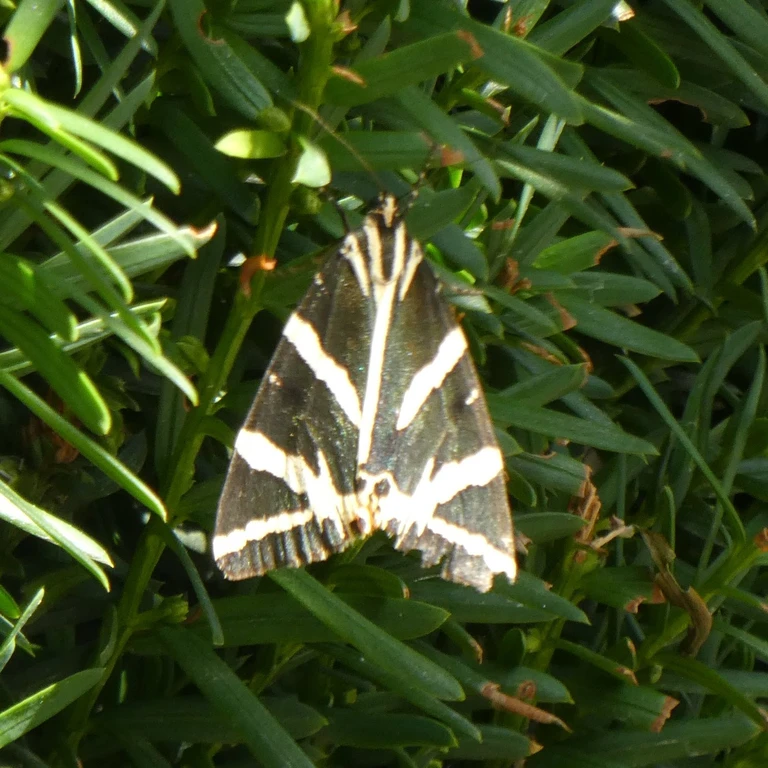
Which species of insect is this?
Euplagia quadripunctaria
